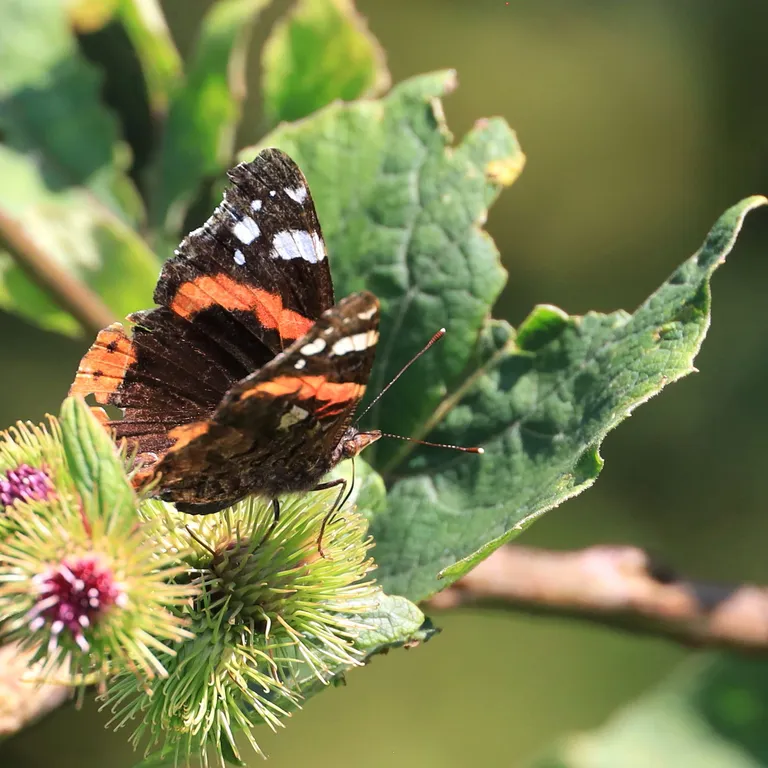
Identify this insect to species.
Vanessa atalanta
